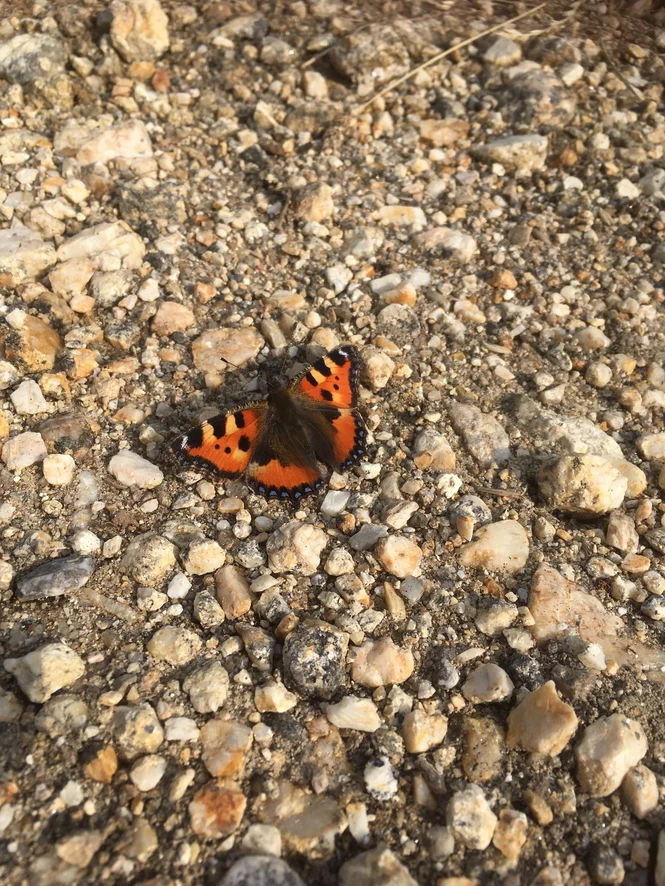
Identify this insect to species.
Aglais urticae
